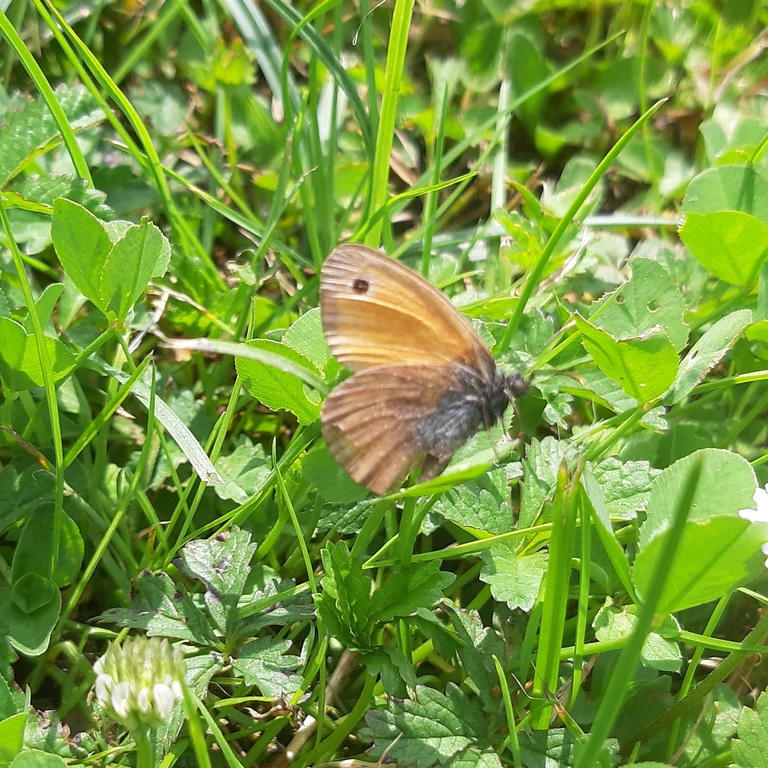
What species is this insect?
Coenonympha pamphilus
